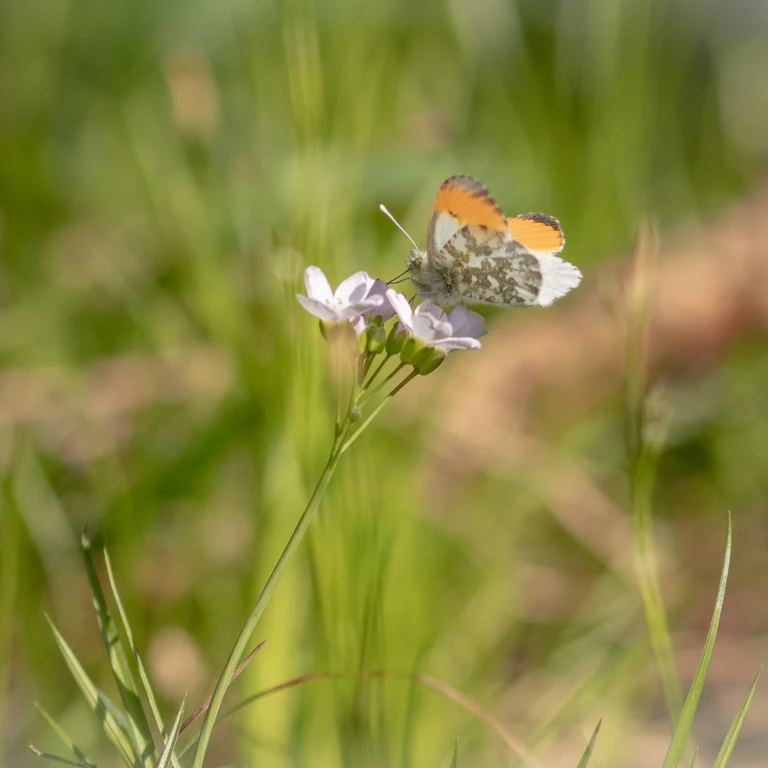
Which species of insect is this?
Anthocharis cardamines
